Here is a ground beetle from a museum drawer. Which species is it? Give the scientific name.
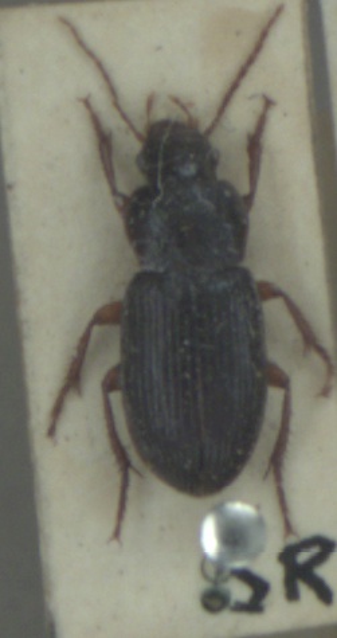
Ophonus azureus
